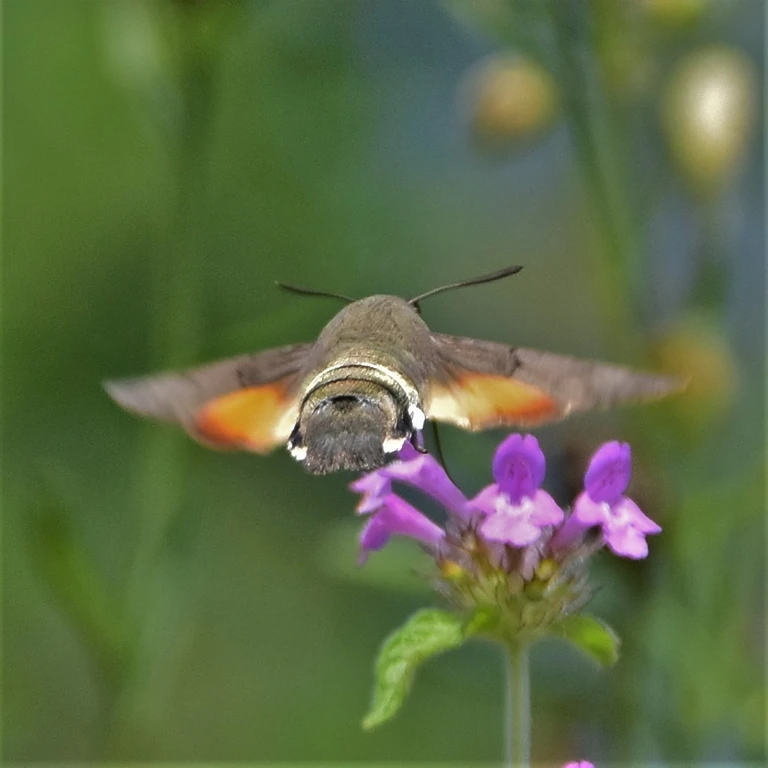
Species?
Macroglossum stellatarum
